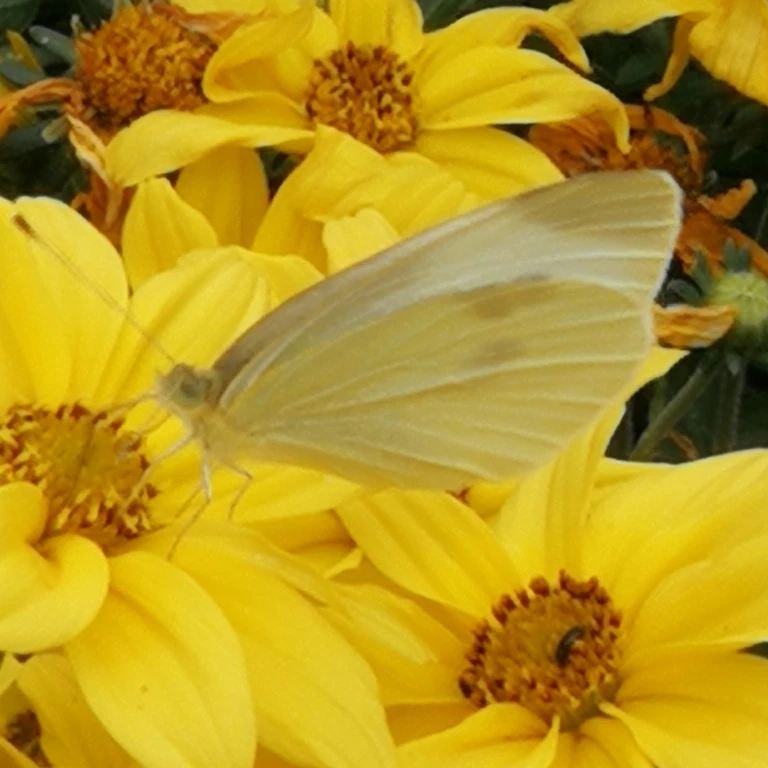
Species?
Pieris rapae
